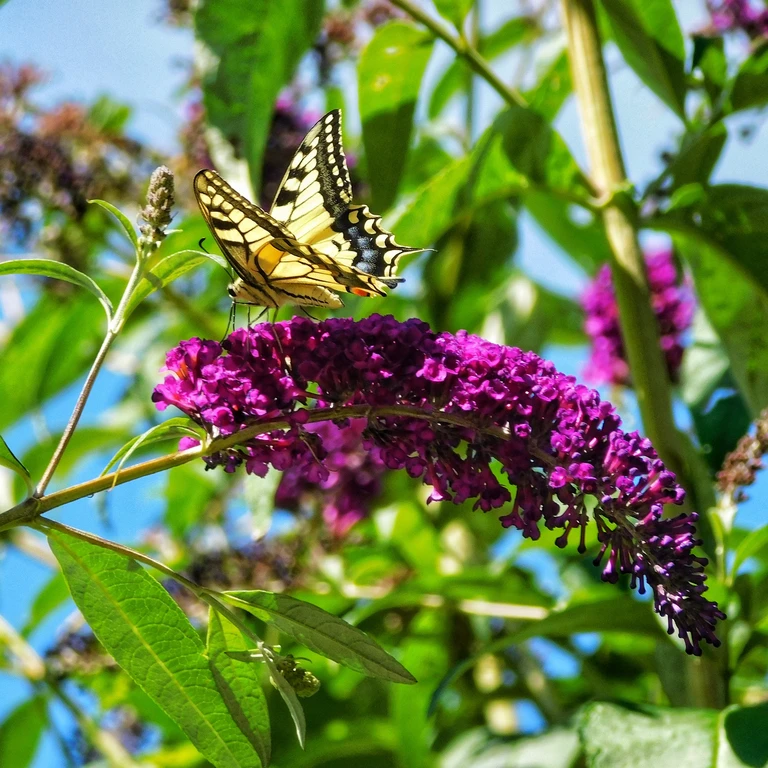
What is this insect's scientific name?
Papilio machaon
